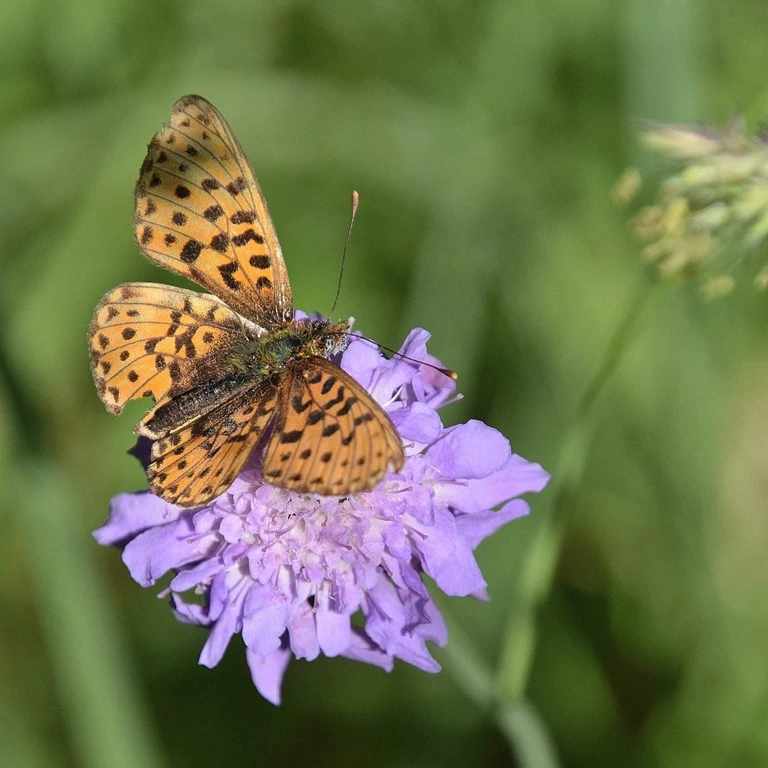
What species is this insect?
Boloria euphrosyne (also Clossiana euphrosyne)
